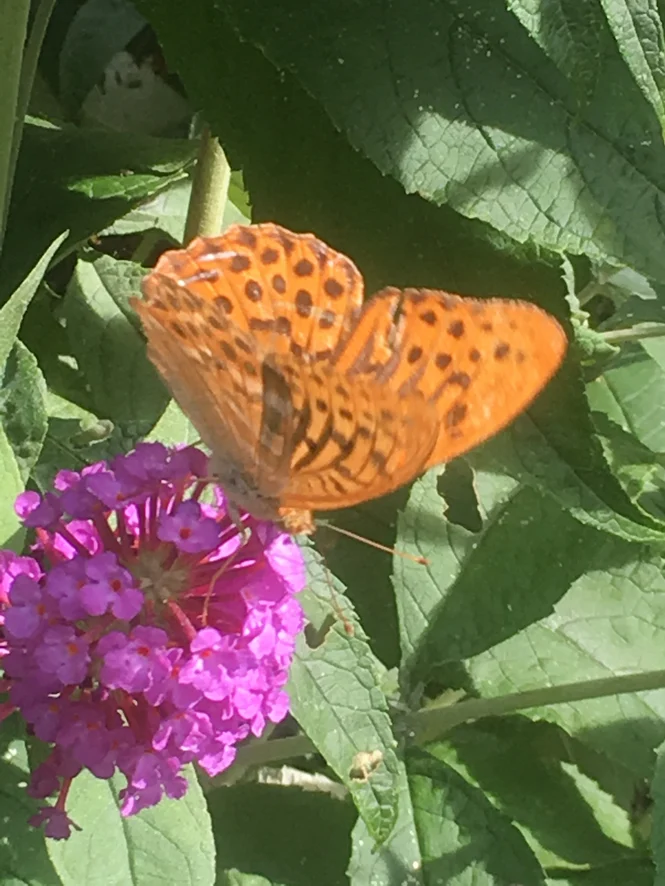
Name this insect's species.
Argynnis paphia
